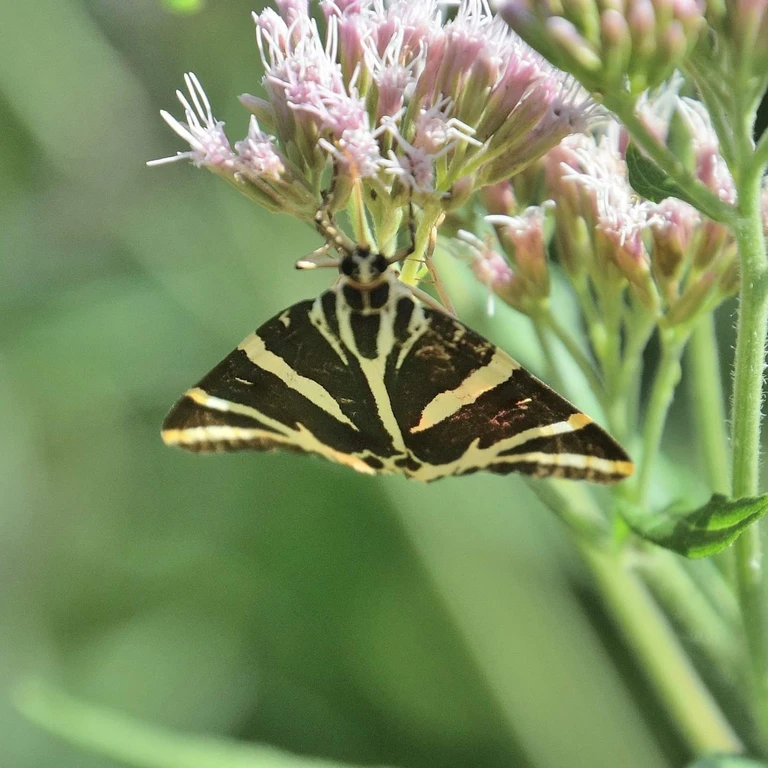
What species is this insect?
Euplagia quadripunctaria
